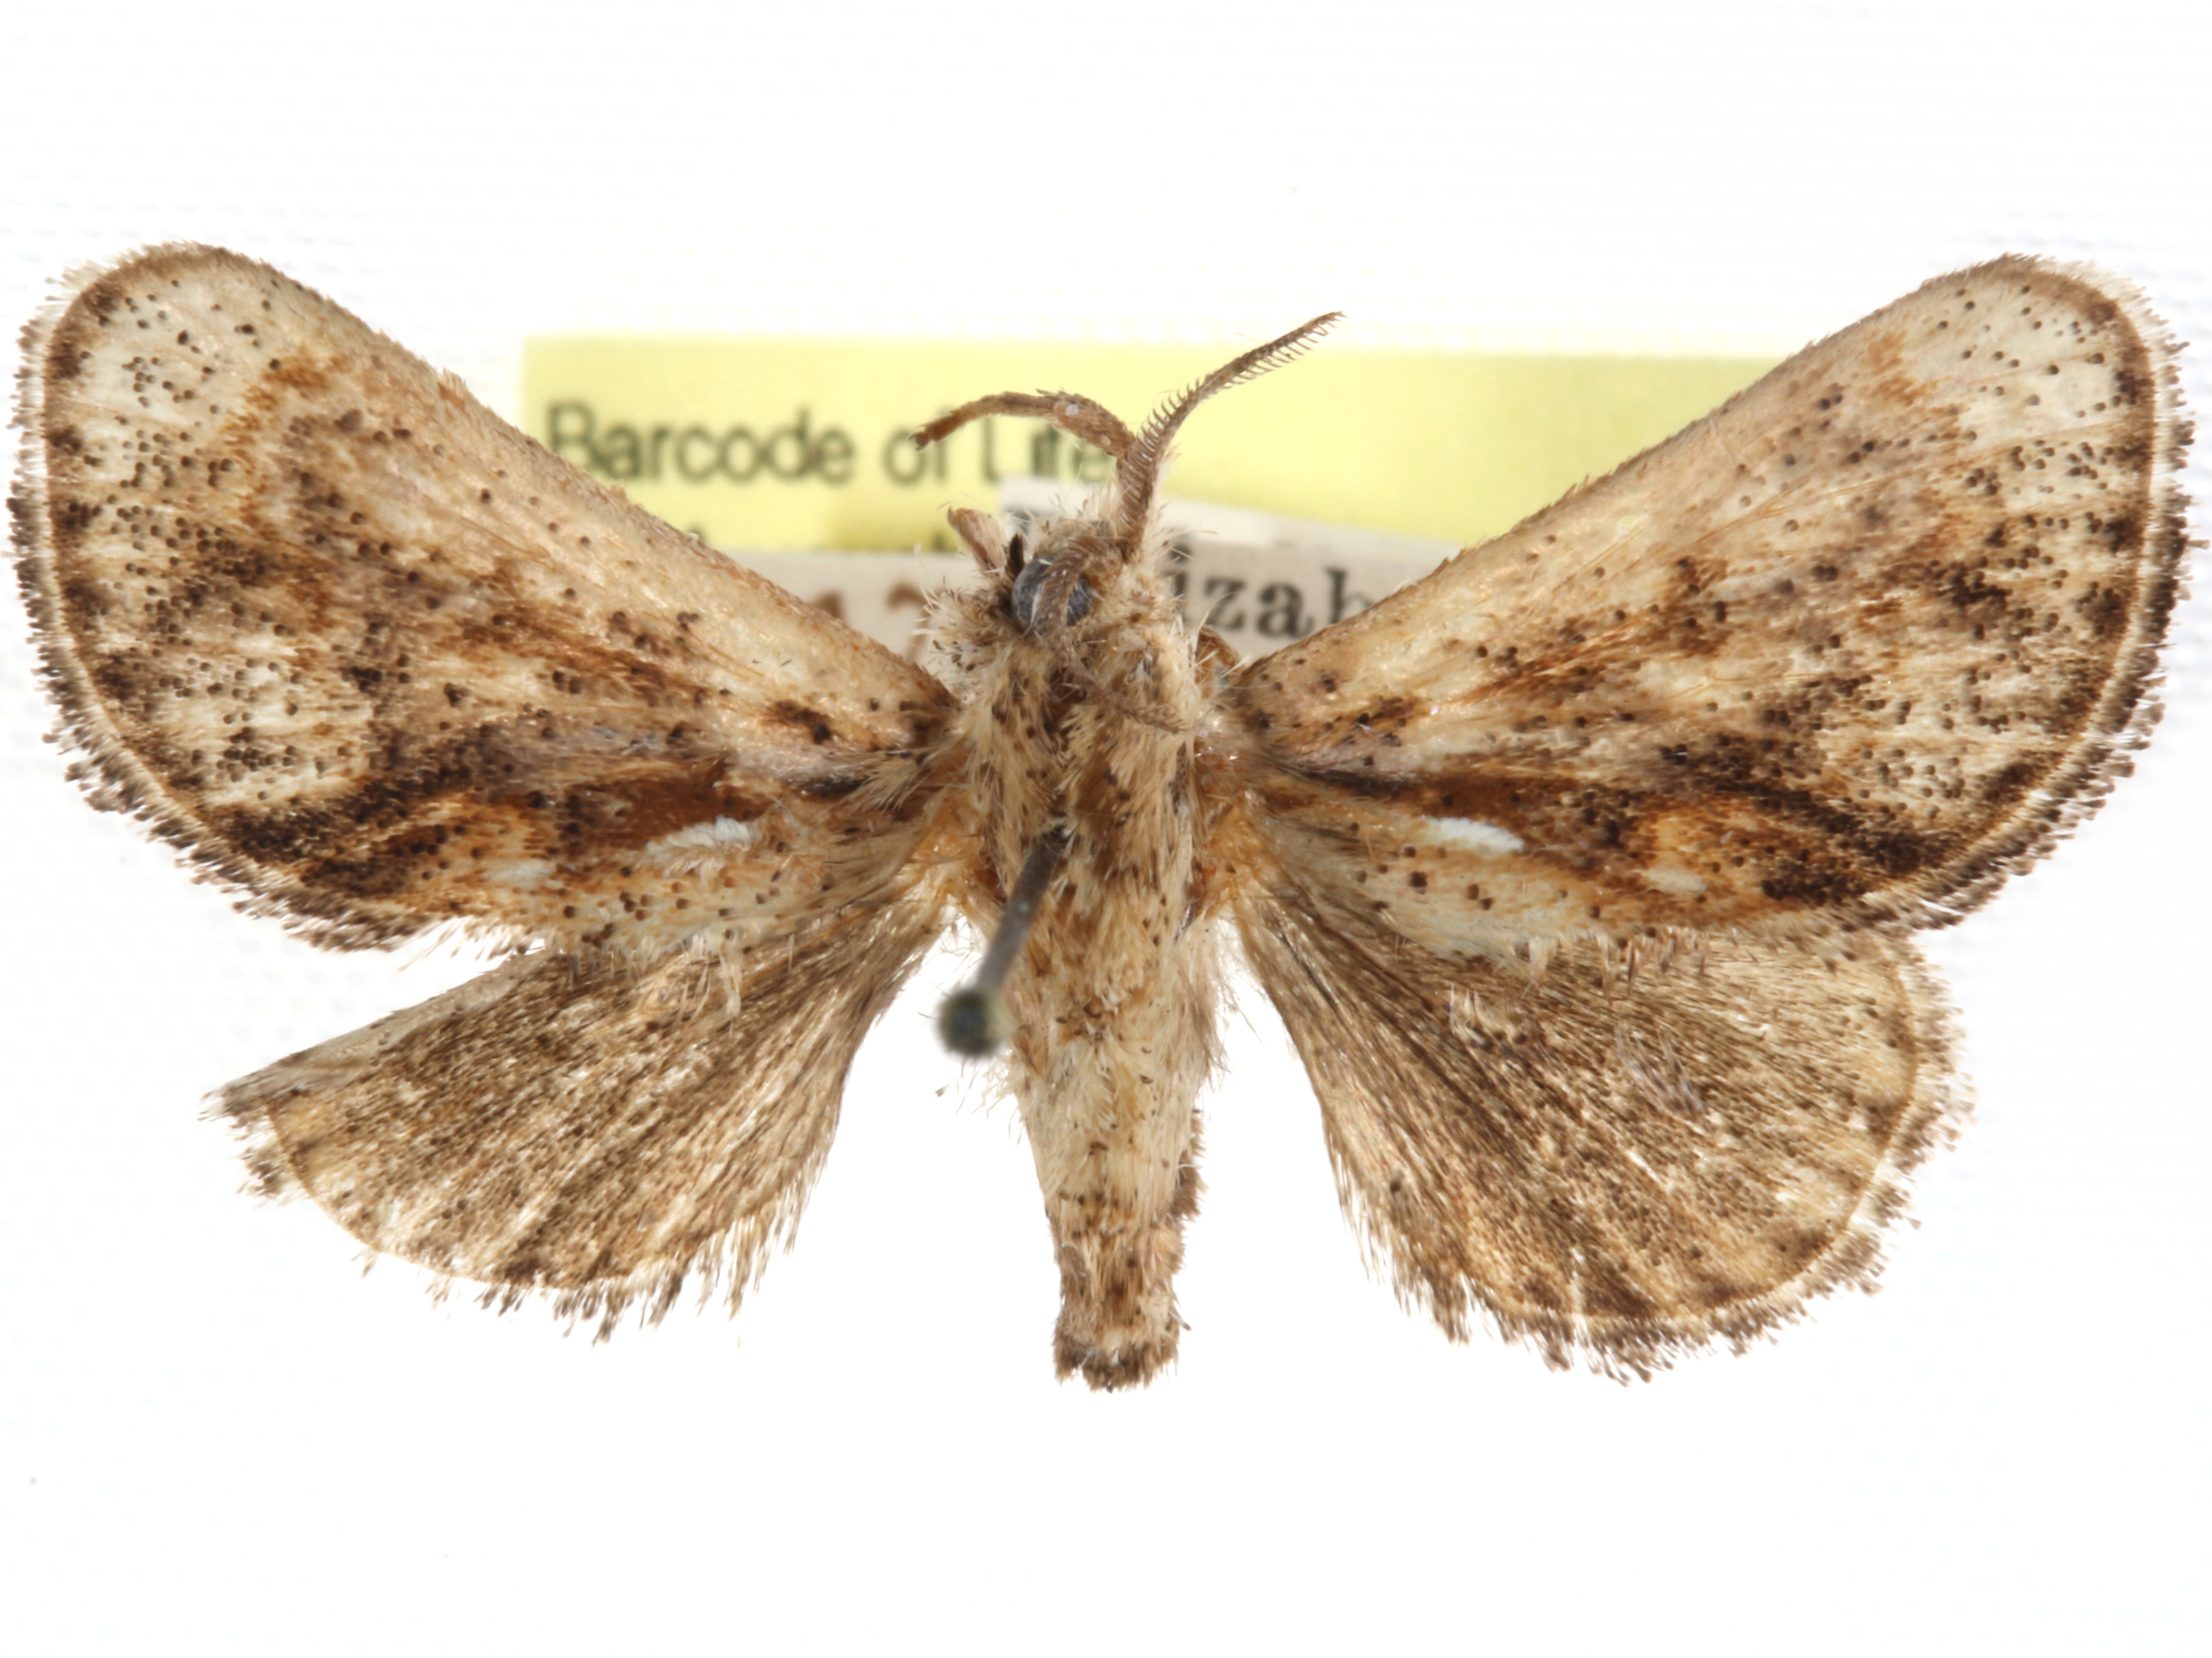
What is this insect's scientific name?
Paleophobetron arcuata
